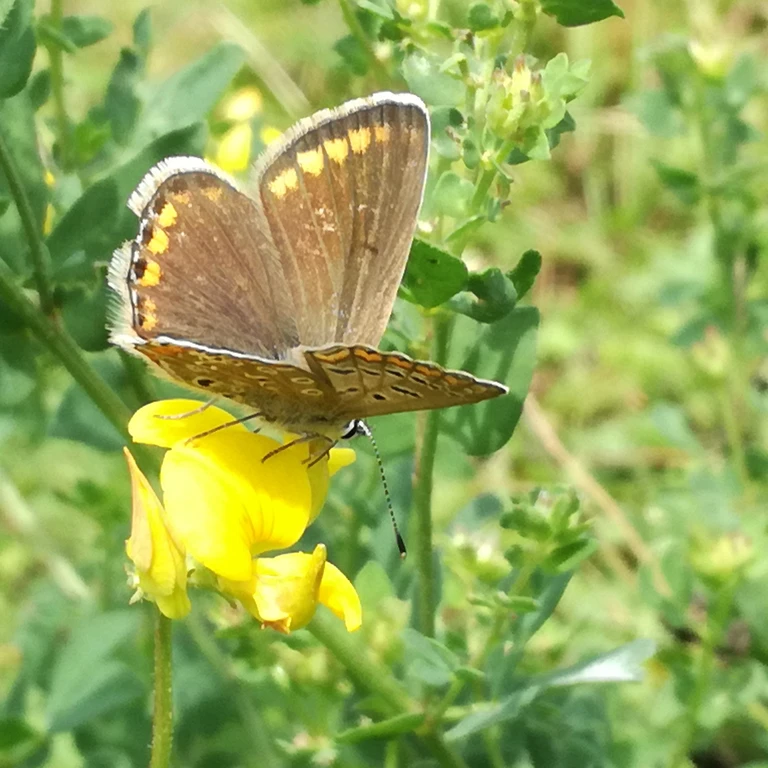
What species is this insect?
Polyommatus icarus
